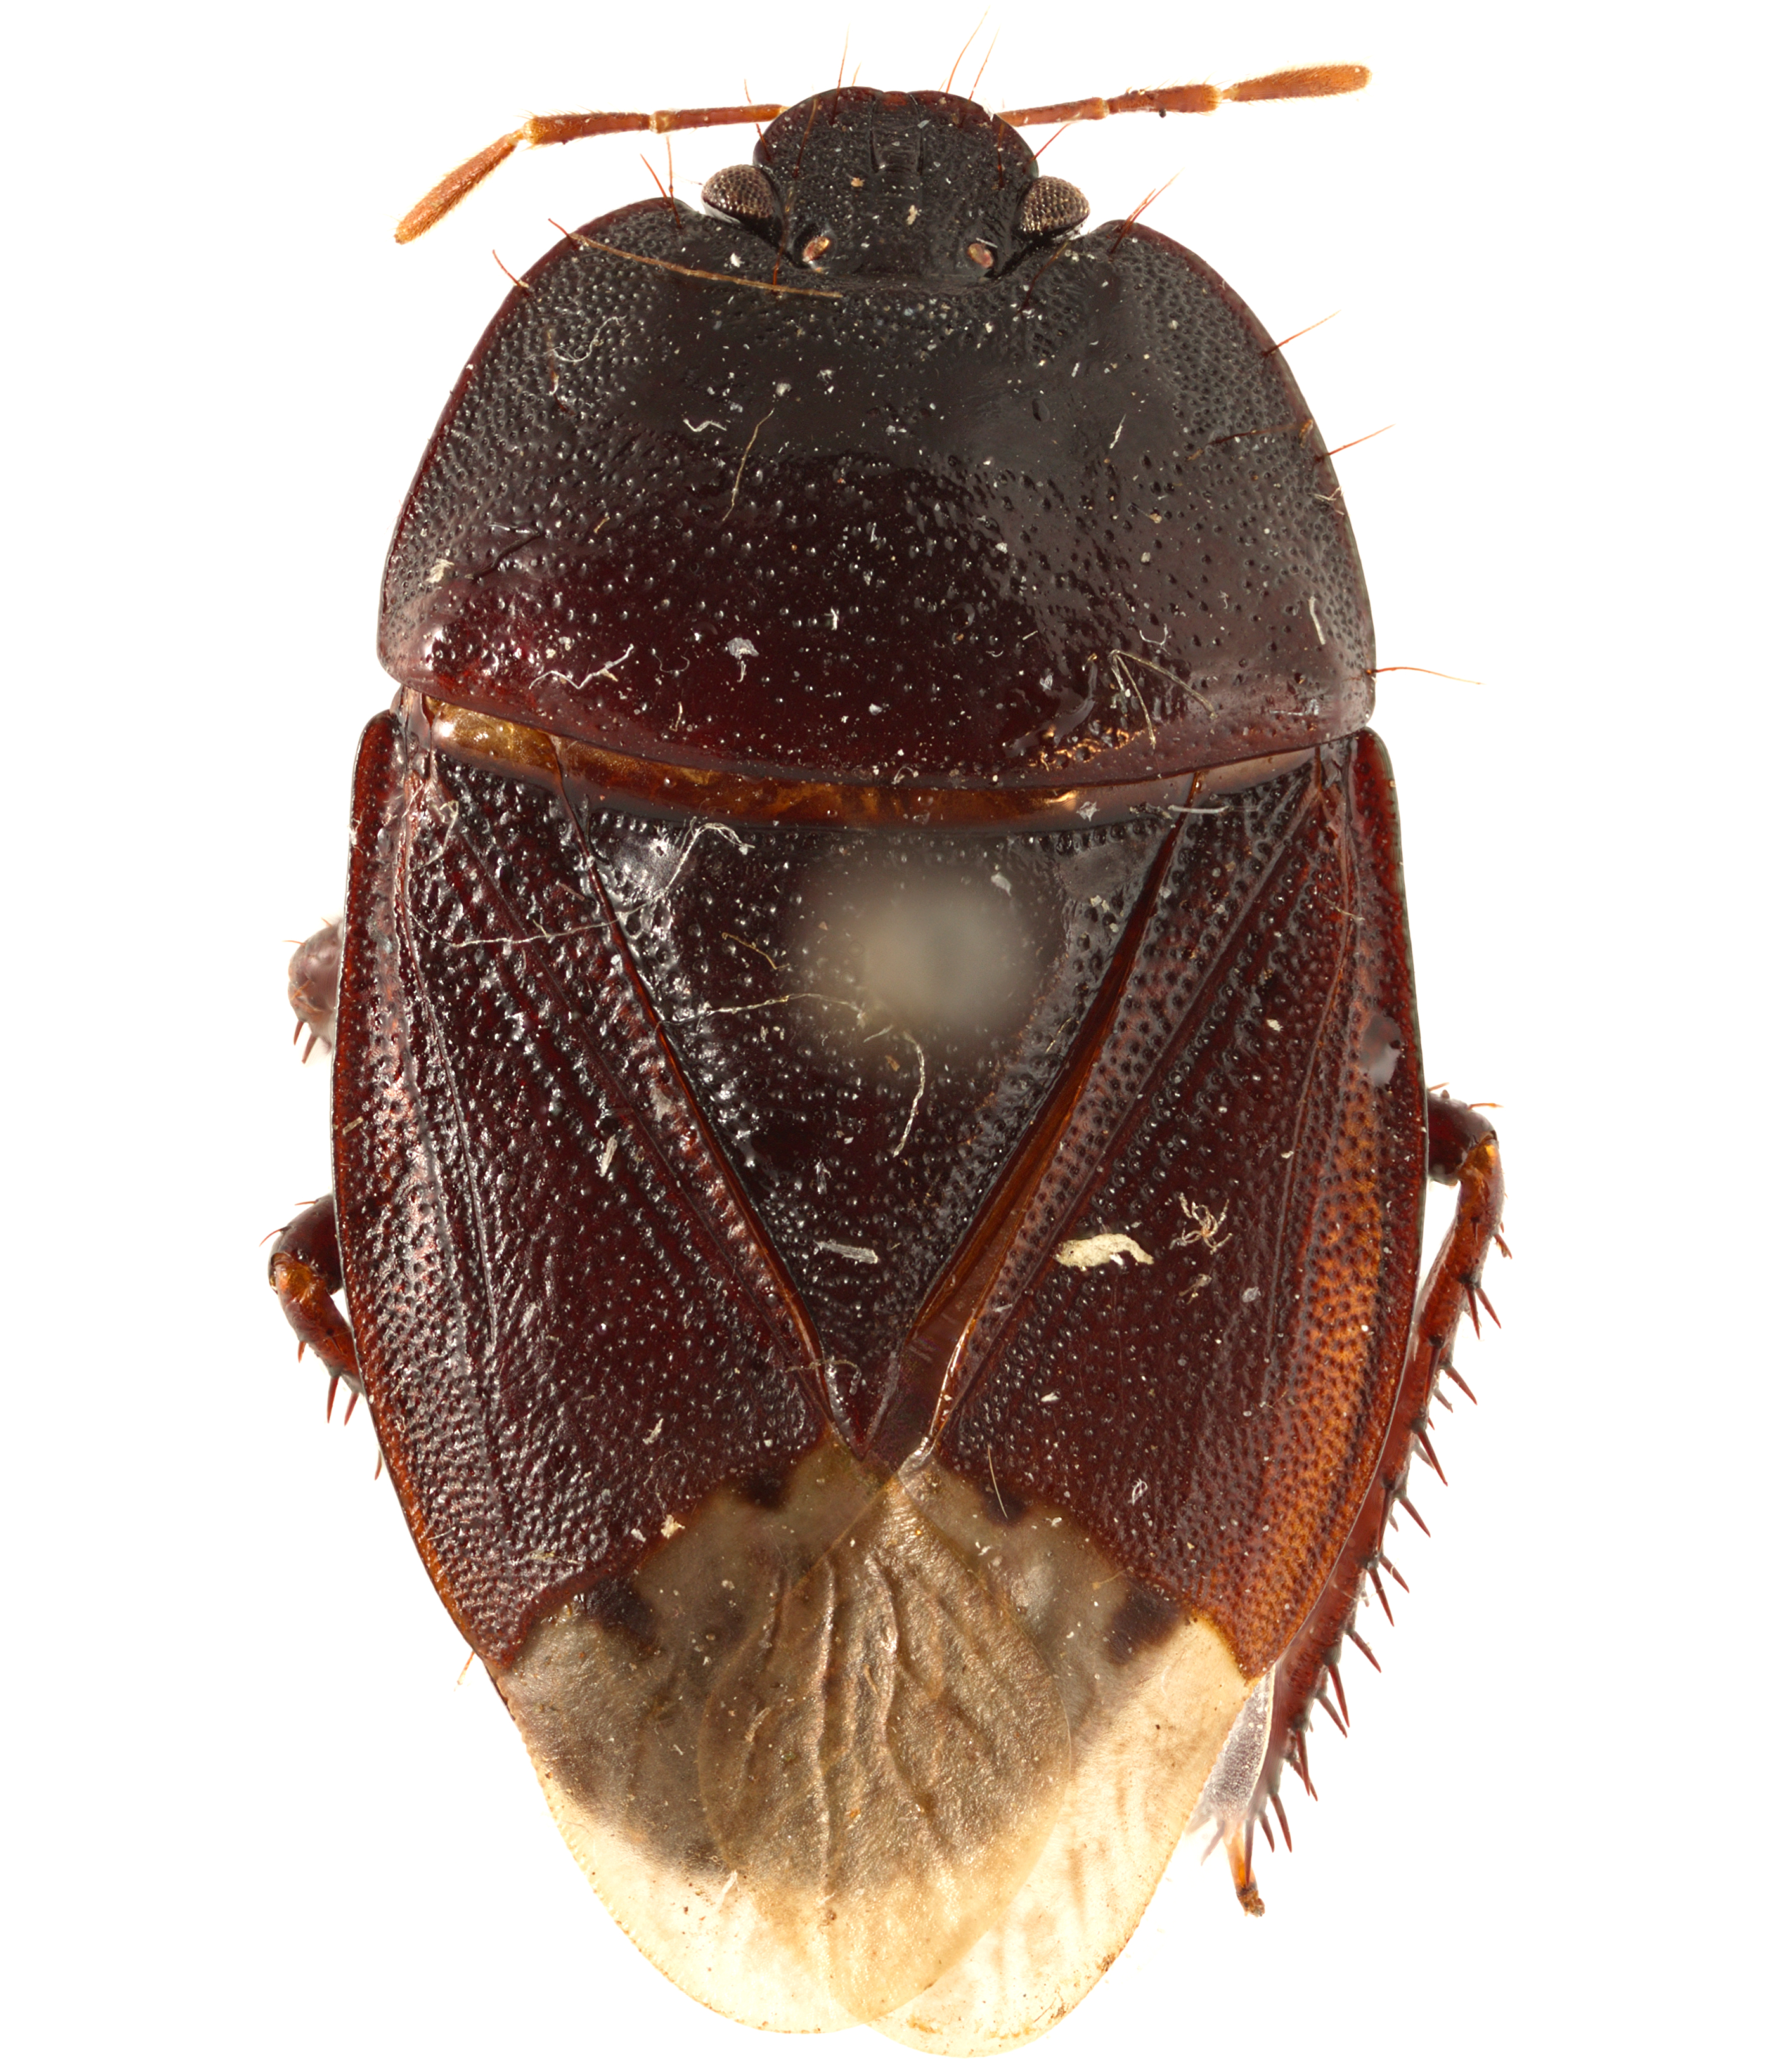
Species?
Dearcla paucivillosa
